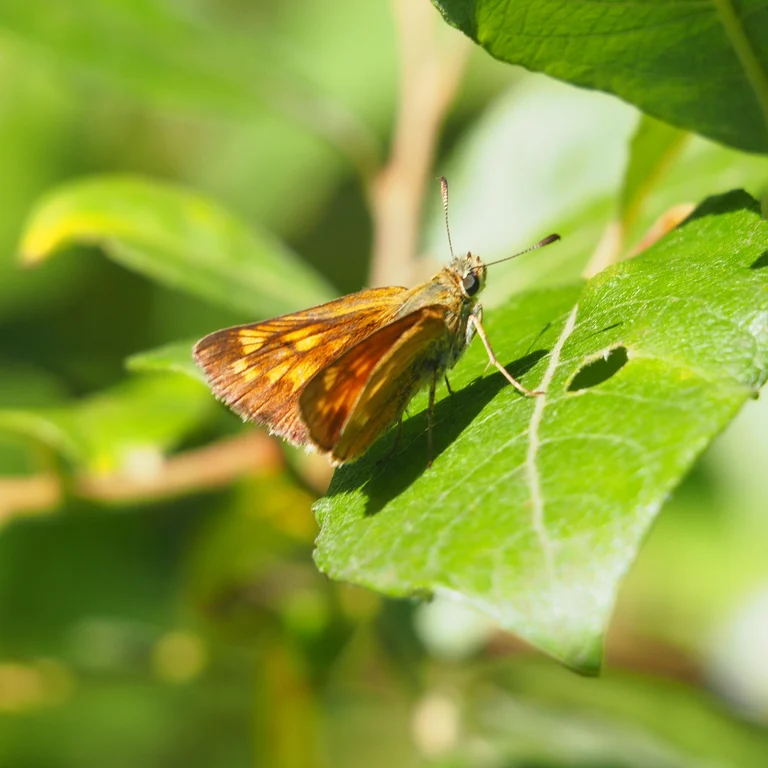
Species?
Ochlodes sylvanus (also Ochlodes venata)
